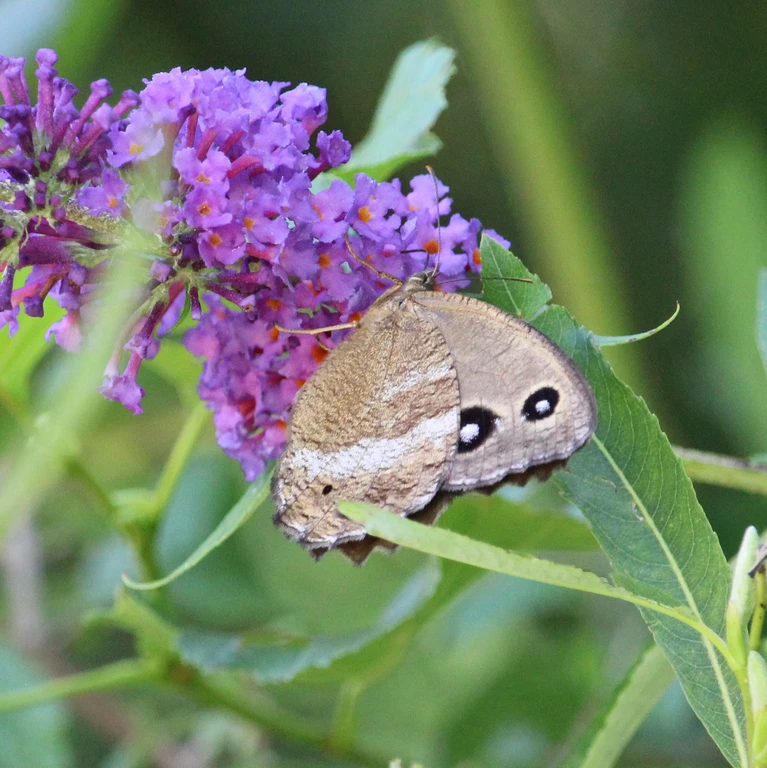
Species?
Minois dryas
